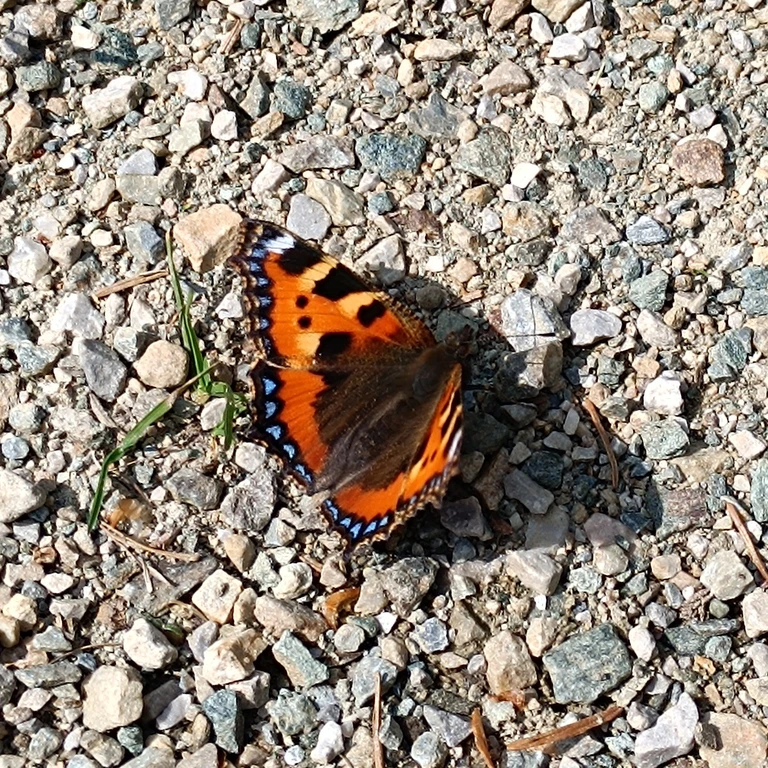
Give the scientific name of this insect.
Aglais urticae
